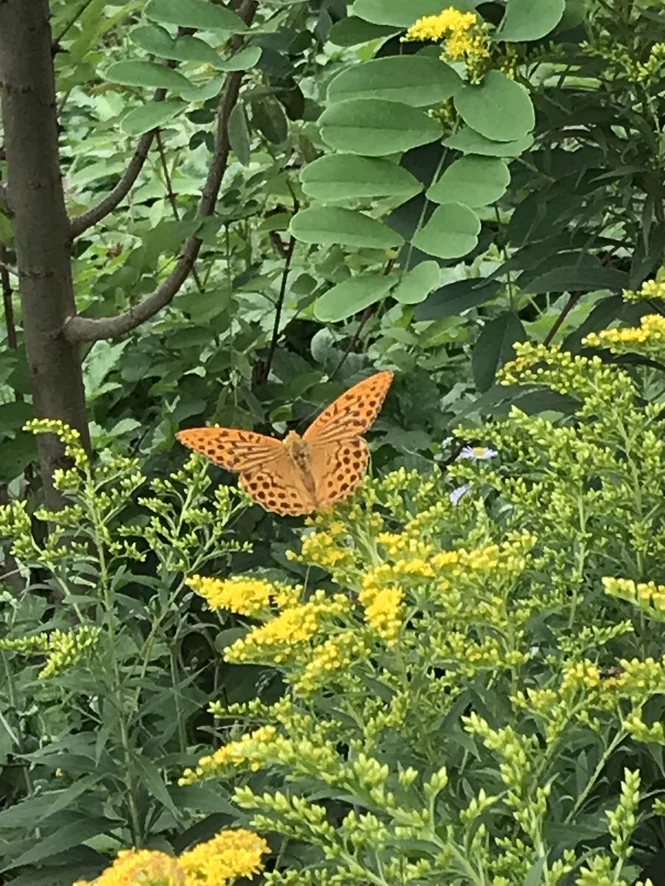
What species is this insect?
Argynnis paphia
